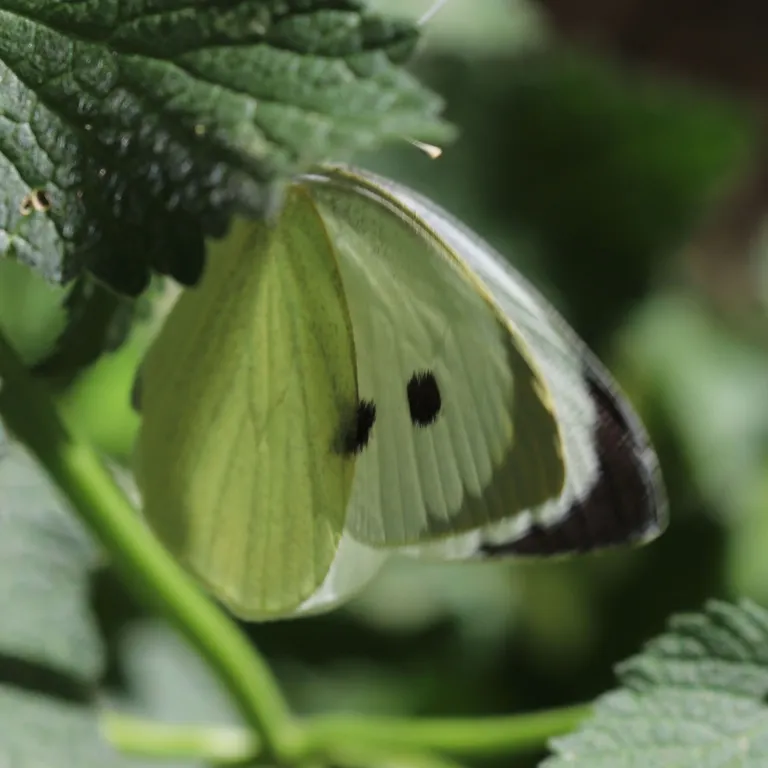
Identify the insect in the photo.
Pieris brassicae
